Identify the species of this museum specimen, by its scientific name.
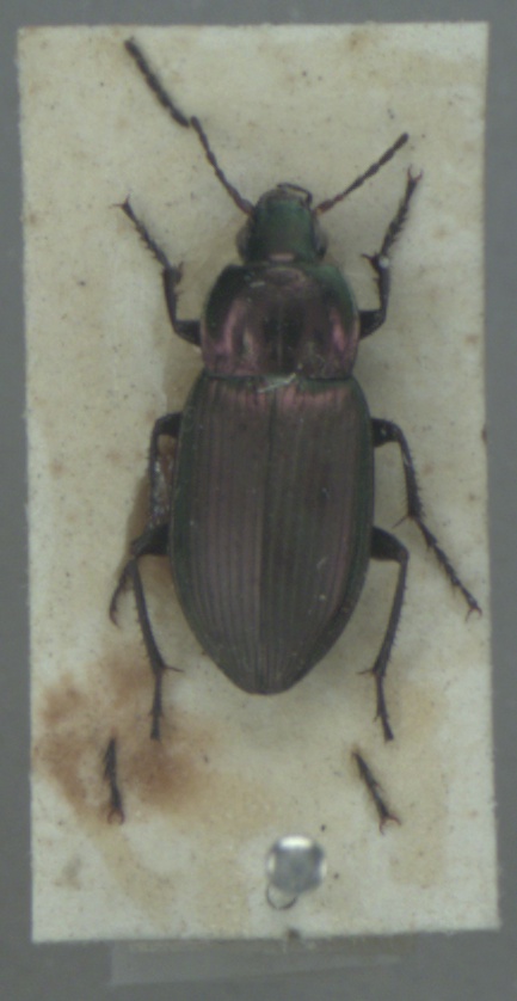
Poecilus cupreus
